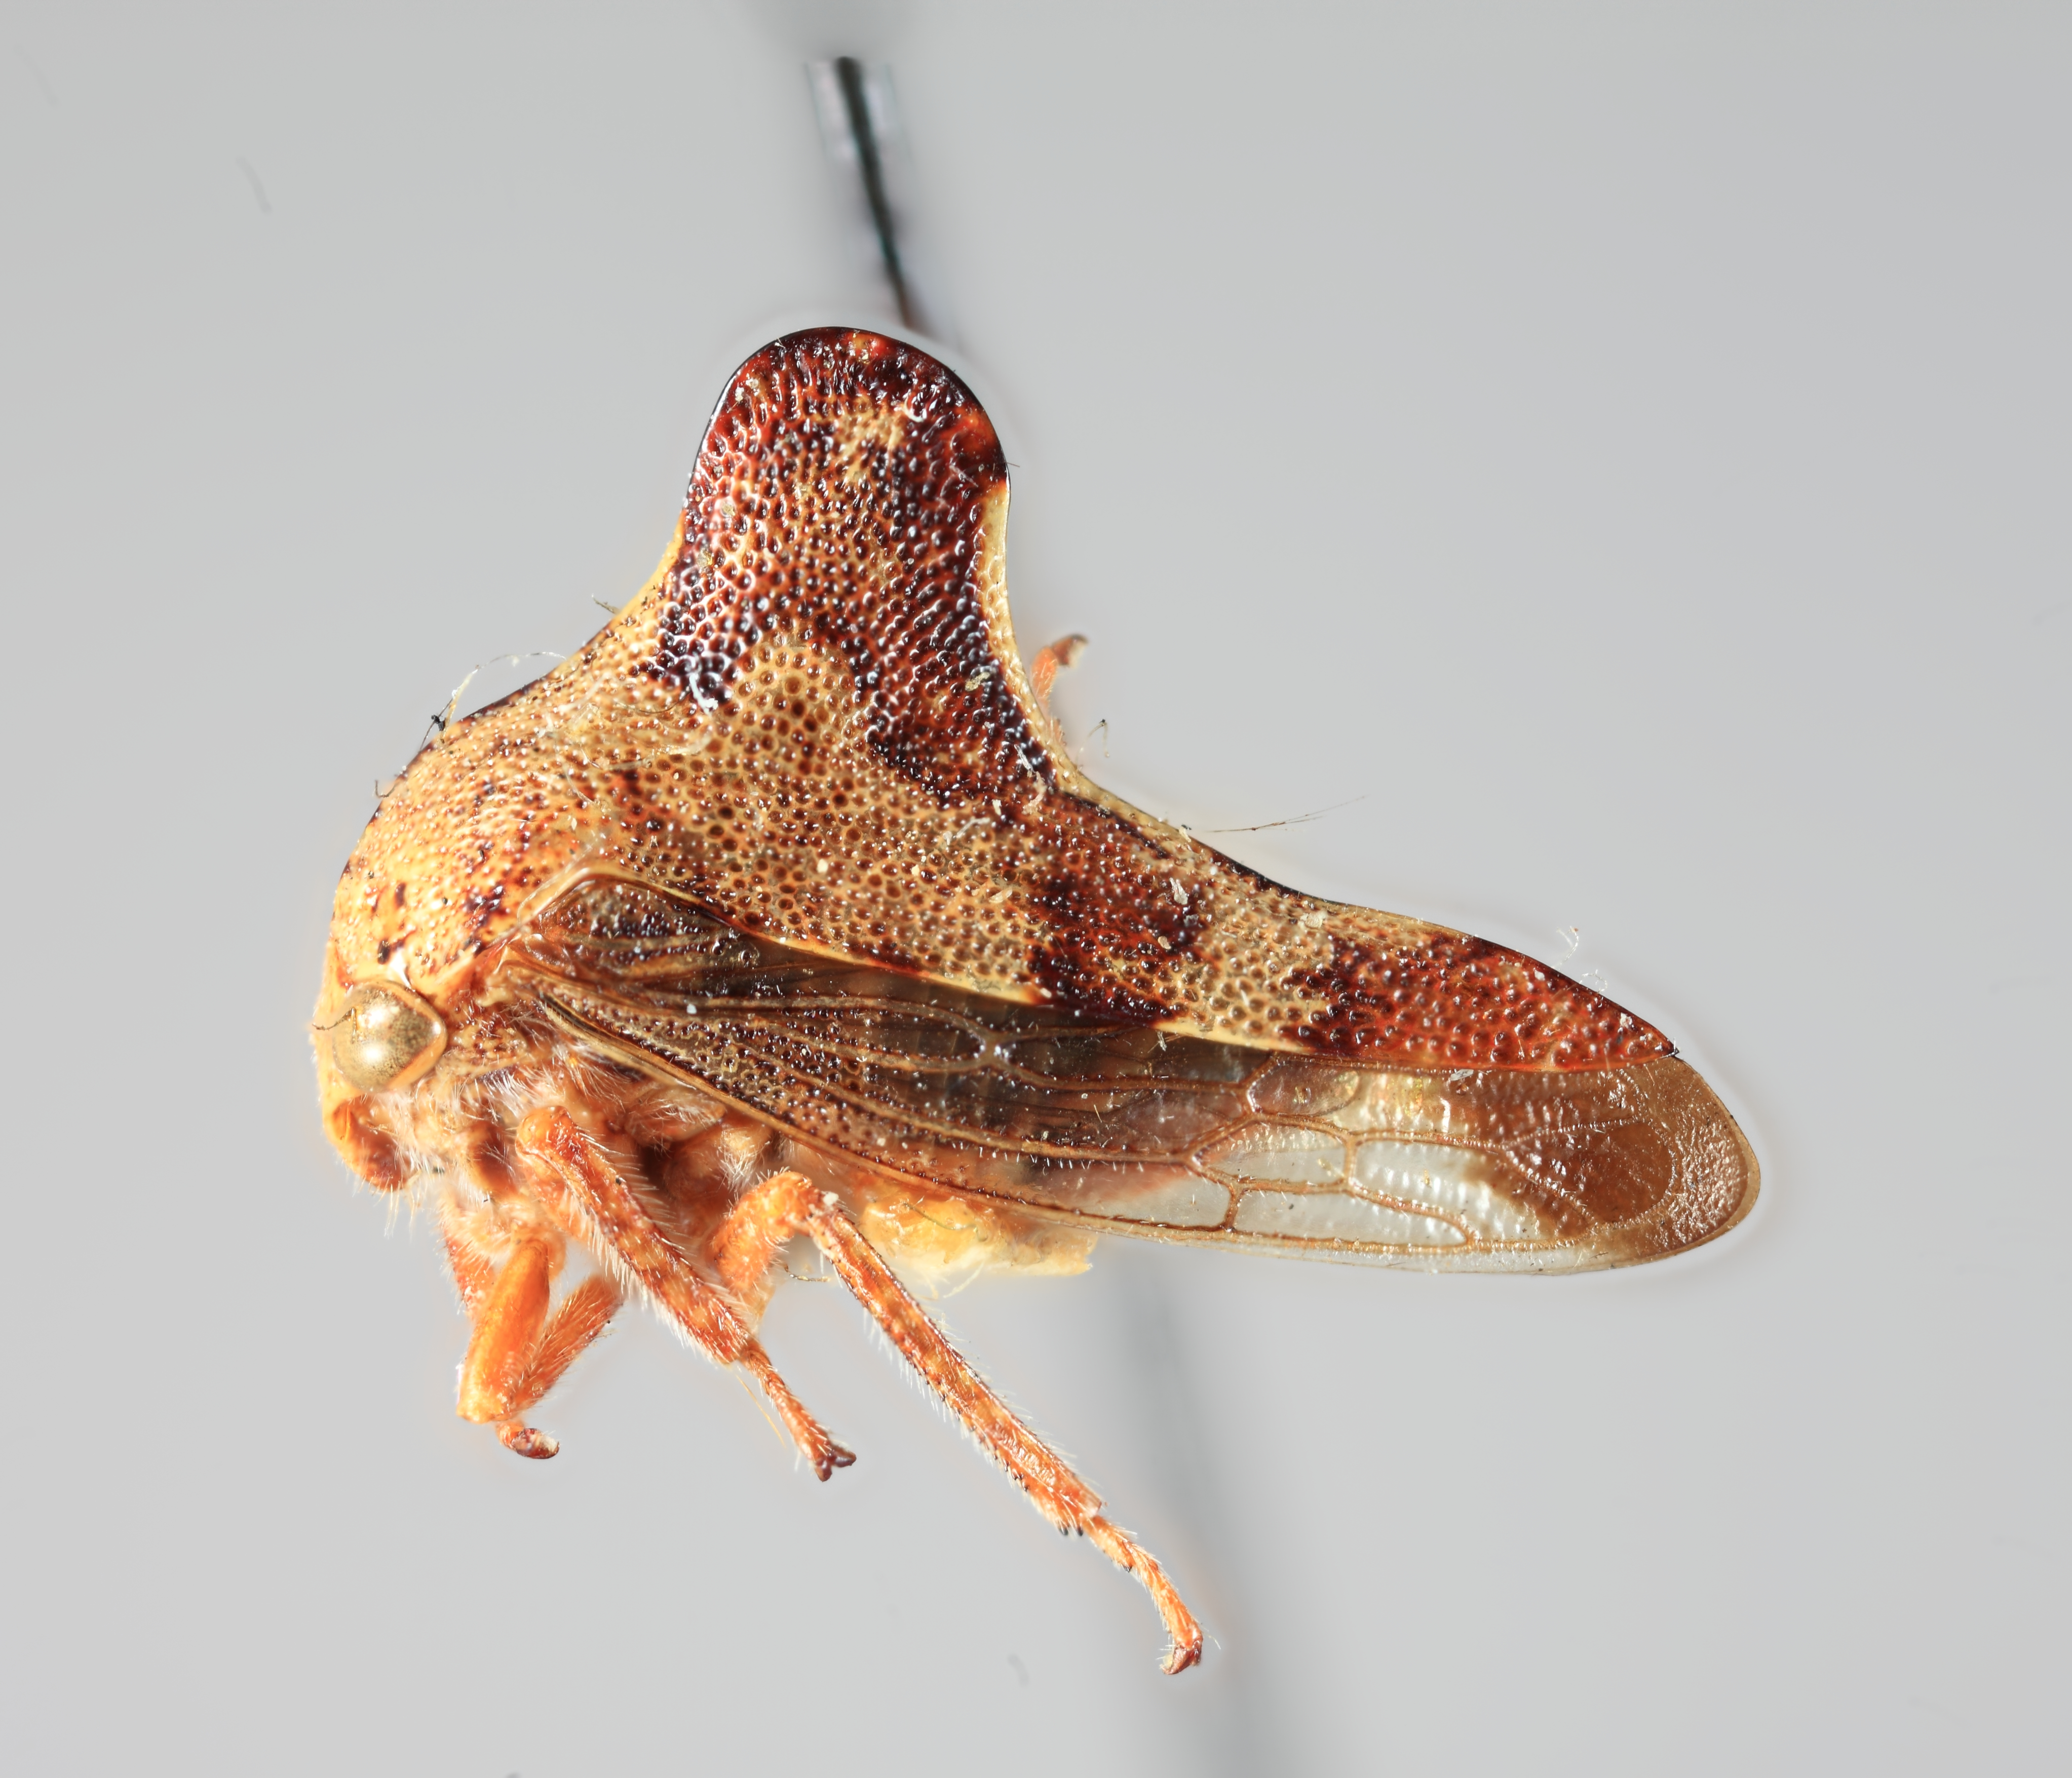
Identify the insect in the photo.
Palonica portolo
